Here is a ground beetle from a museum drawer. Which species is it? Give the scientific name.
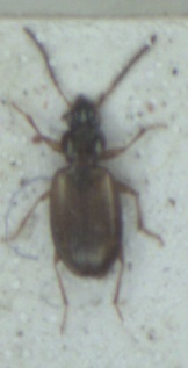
Bembidion deletum
